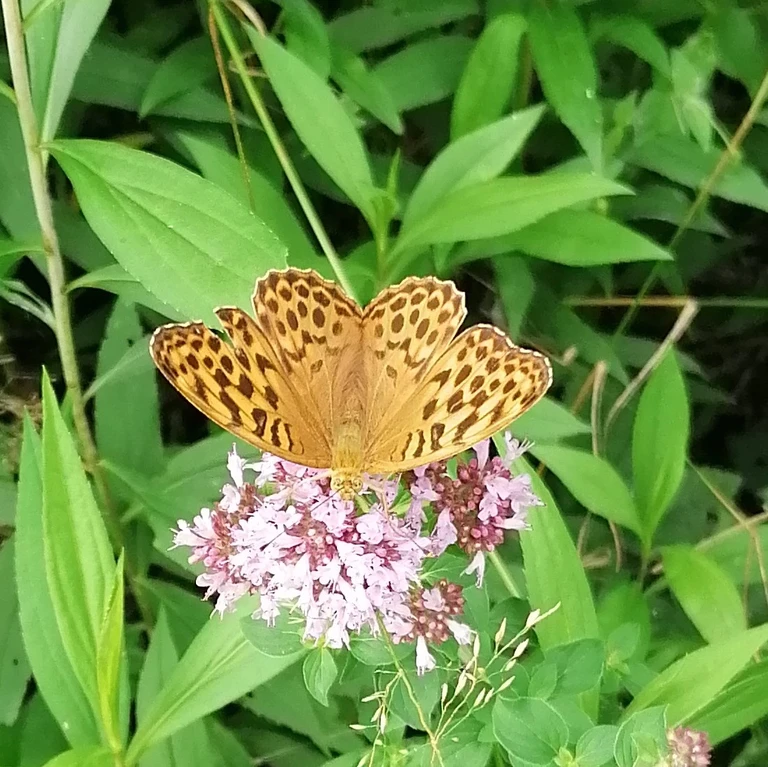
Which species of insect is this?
Argynnis paphia
